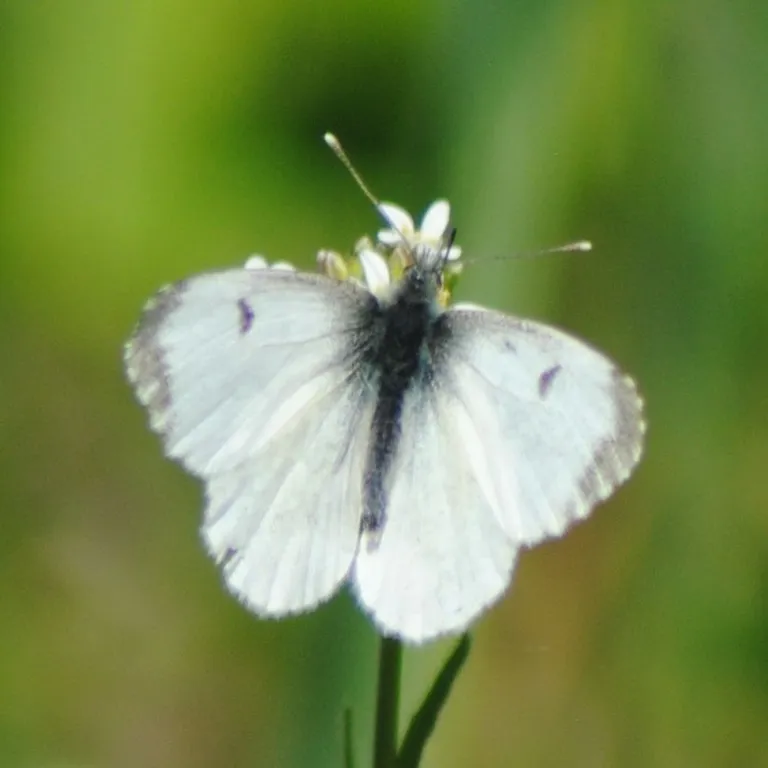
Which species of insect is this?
Anthocharis cardamines
